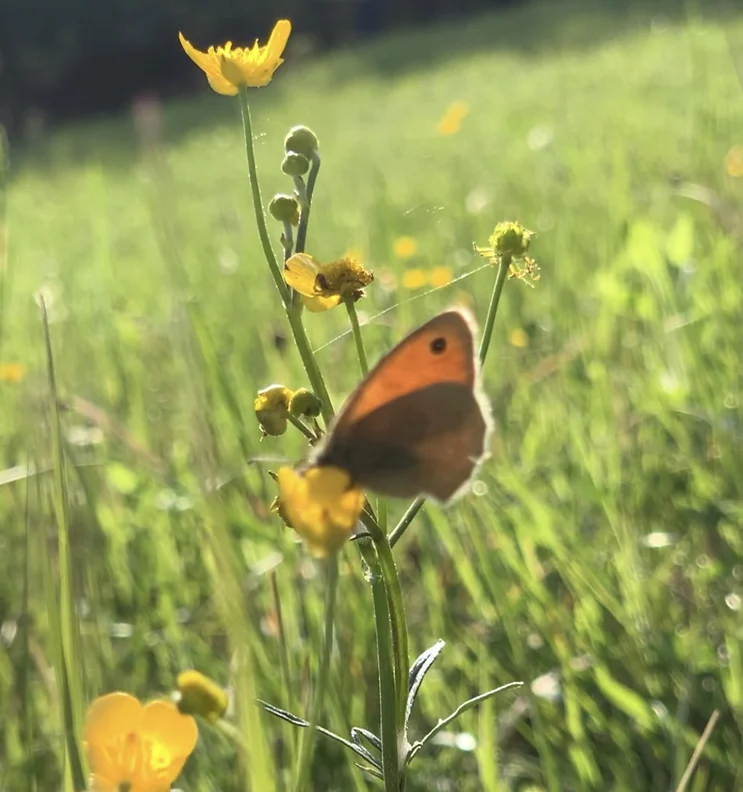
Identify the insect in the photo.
Coenonympha pamphilus
